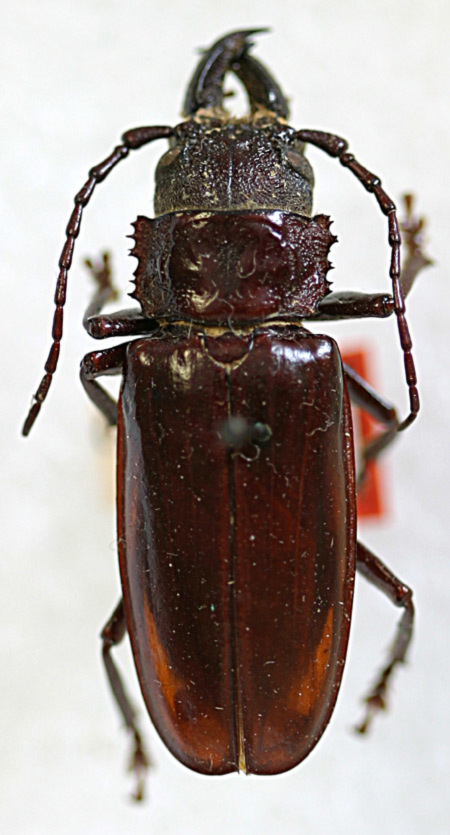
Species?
Nothopleurus lobigenis (also Stenodontes castaneum)
